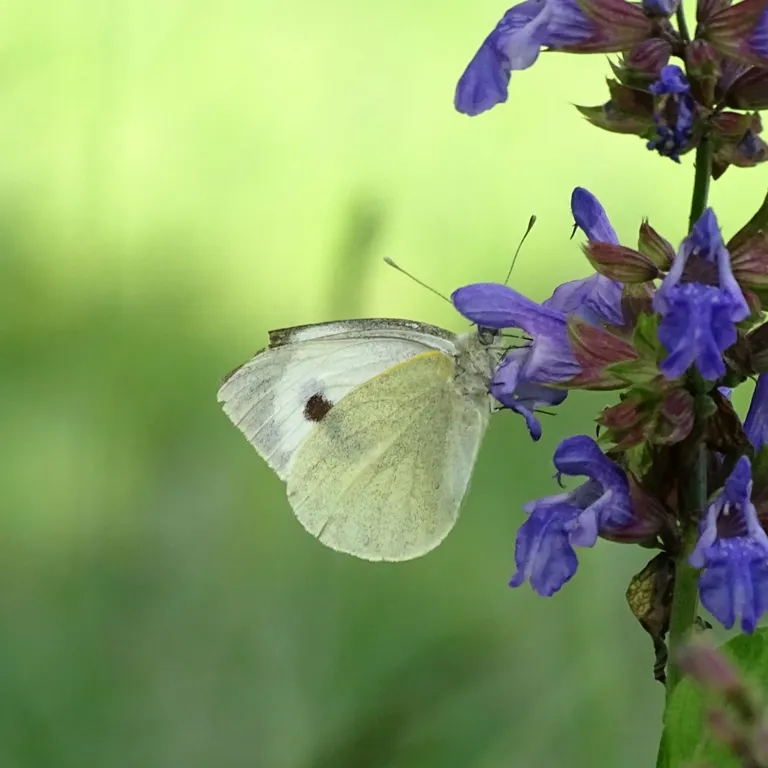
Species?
Pieris brassicae
